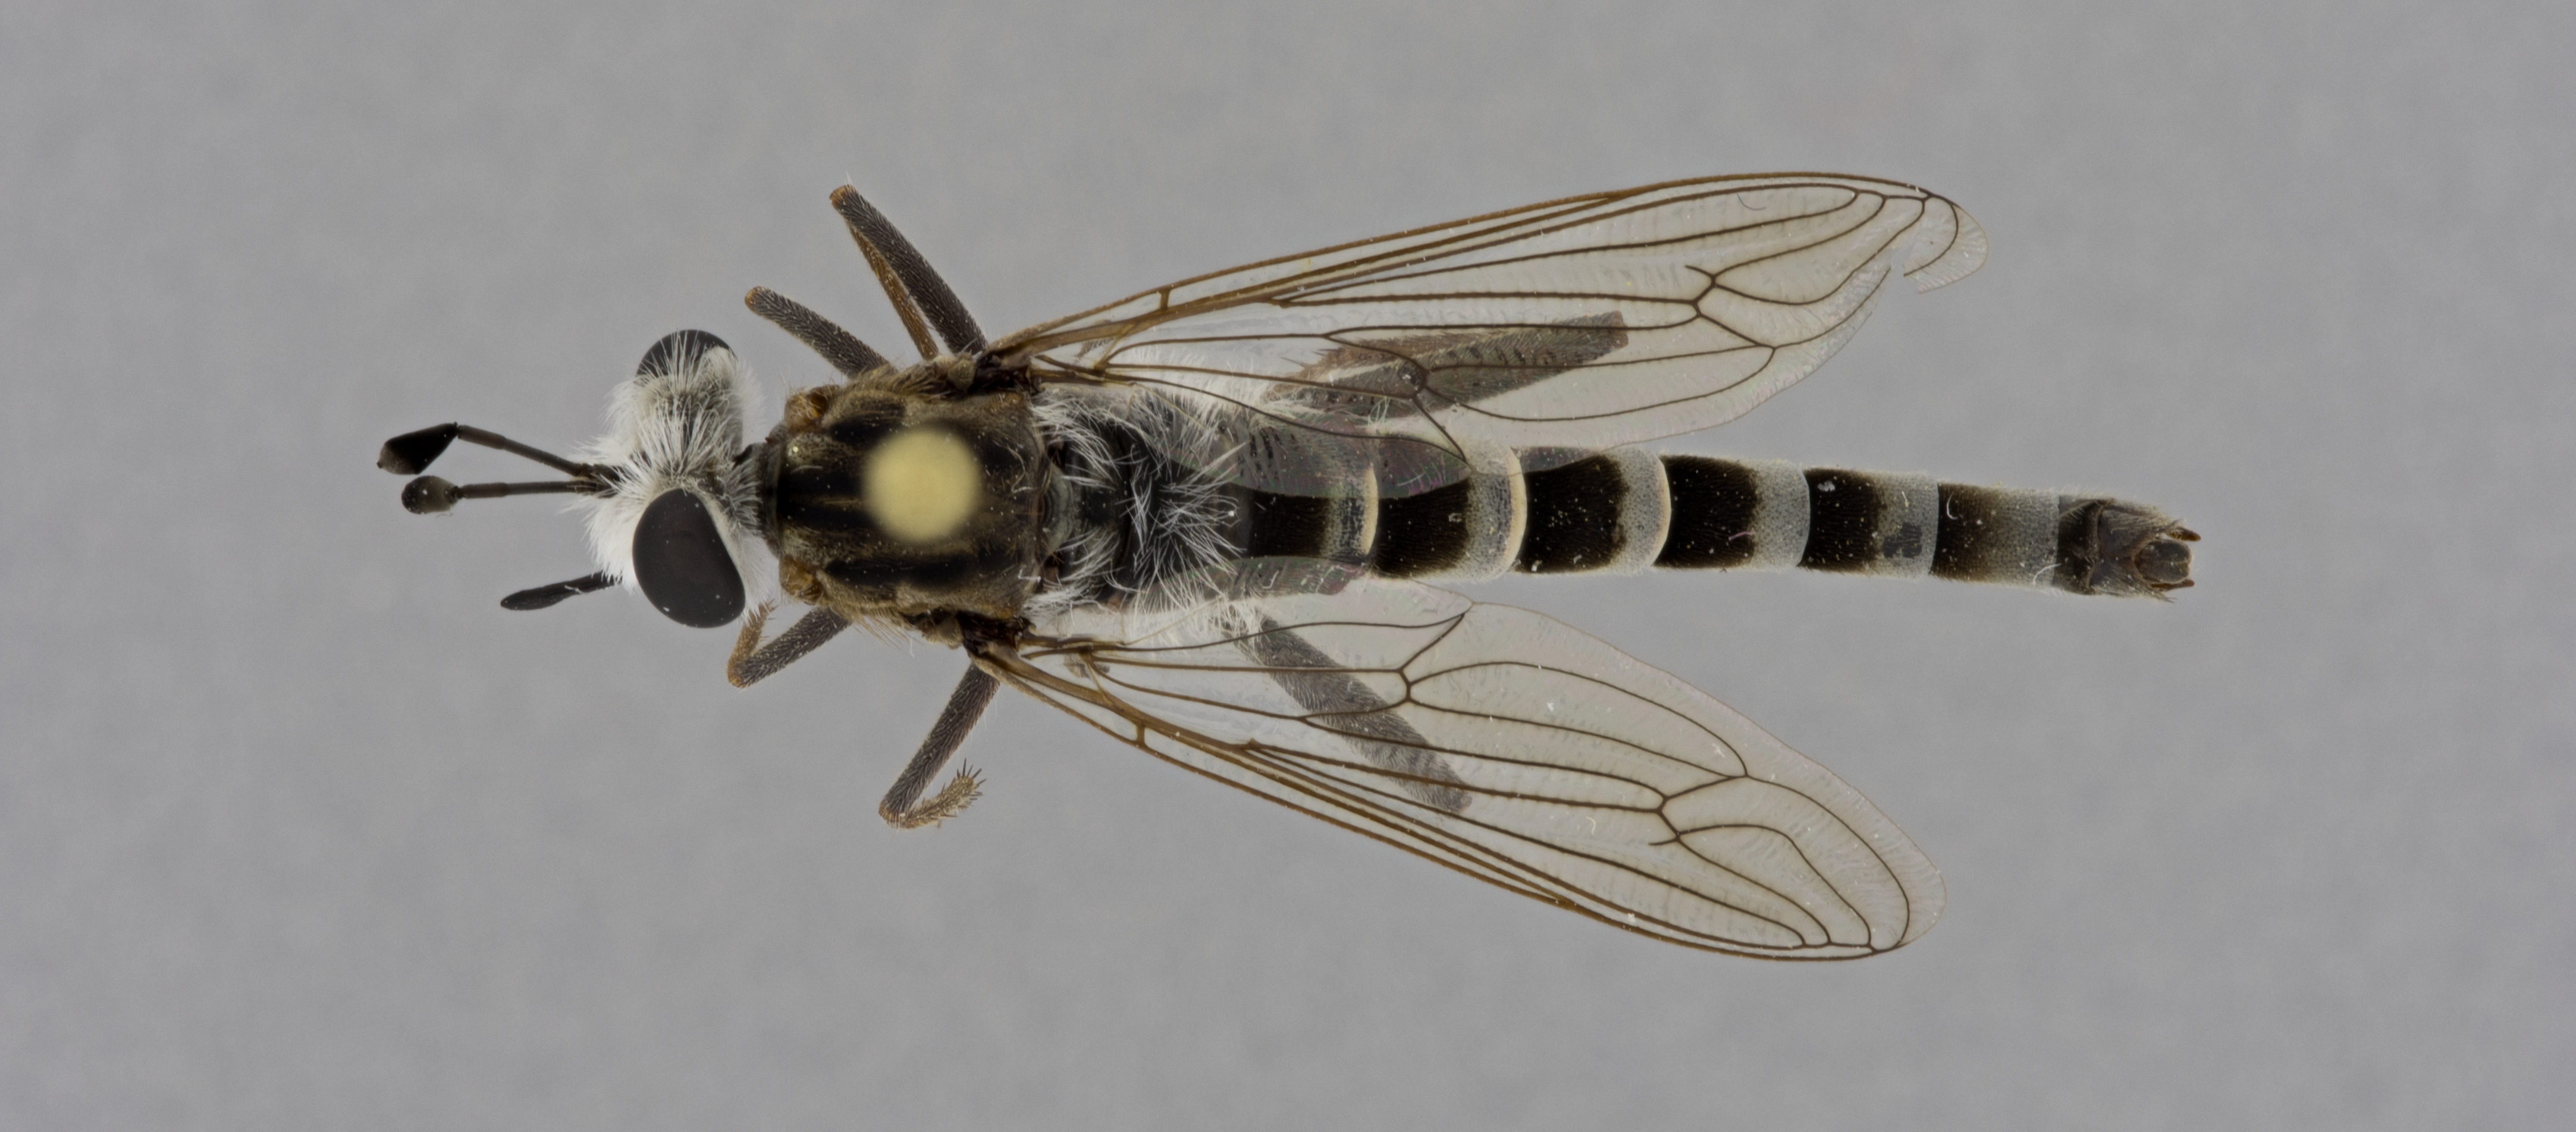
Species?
Afroleptomydas opacicinctus
